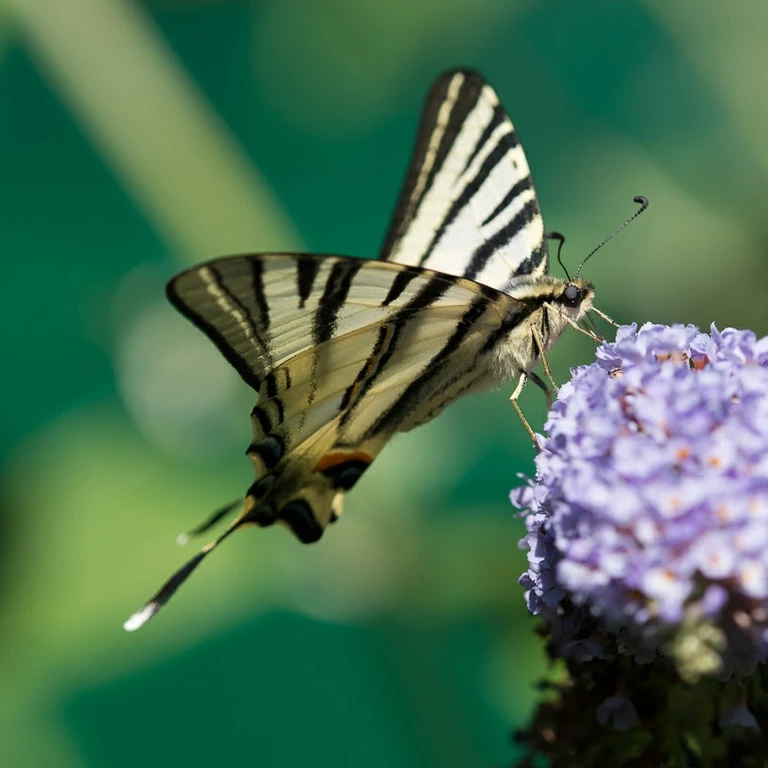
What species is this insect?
Iphiclides podalirius
